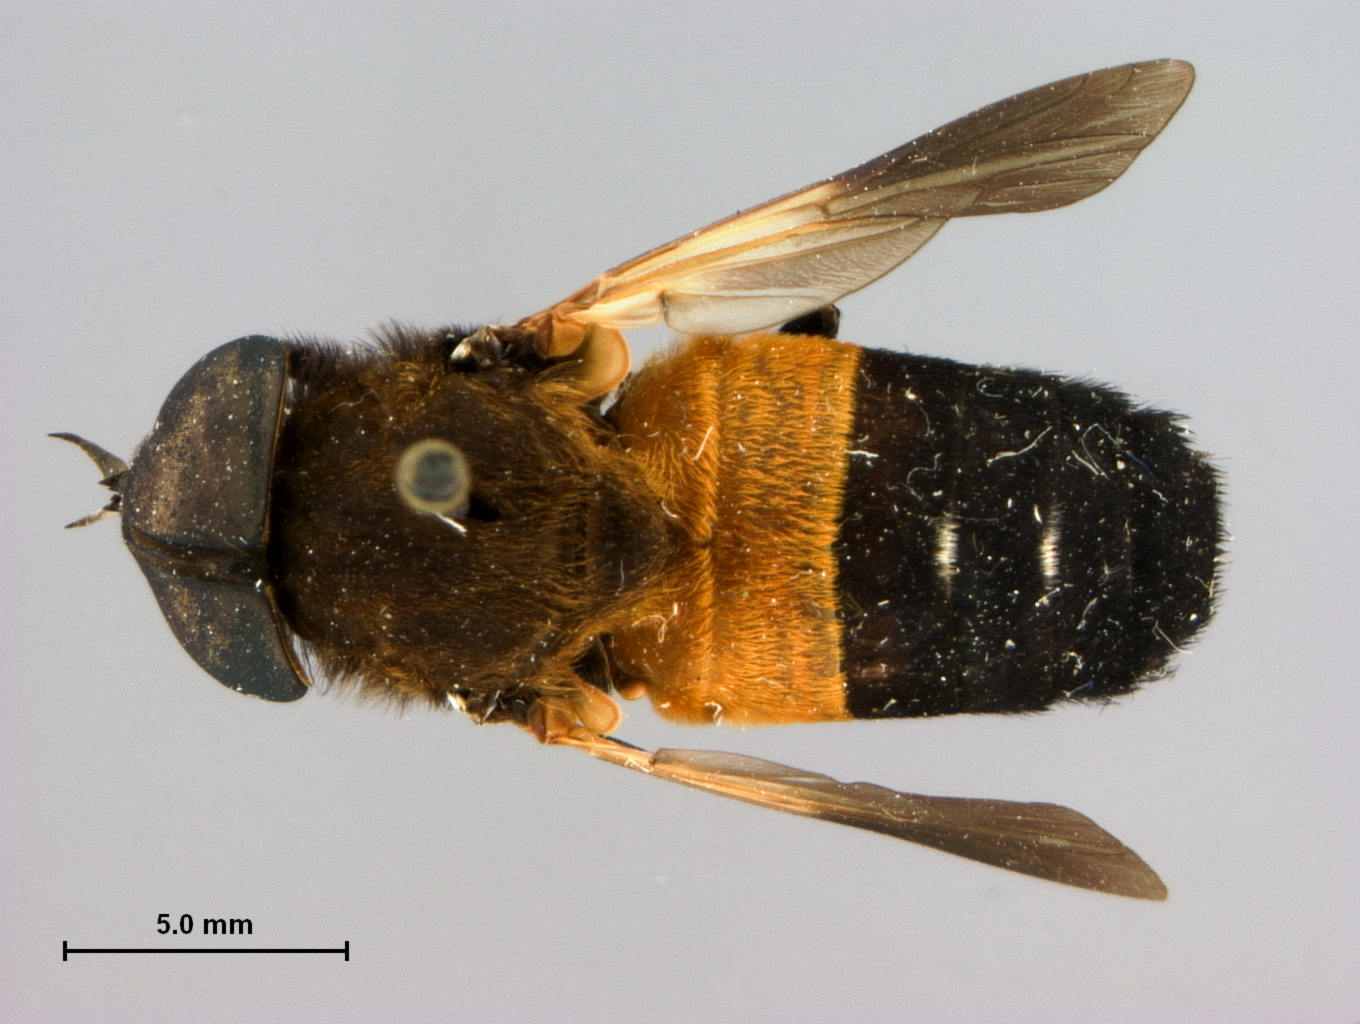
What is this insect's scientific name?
Tabanus abbasalis
